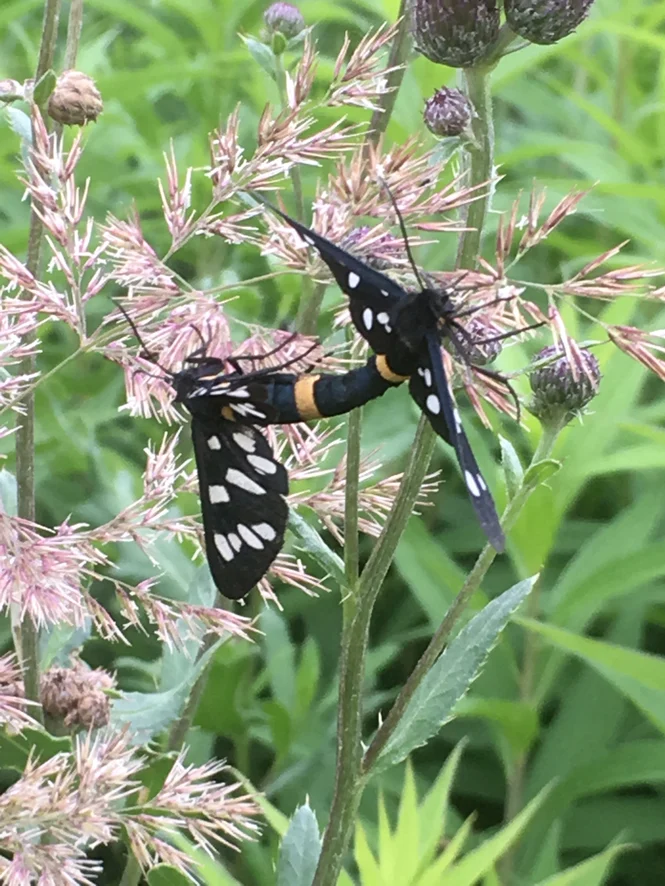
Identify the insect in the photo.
Amata phegea
